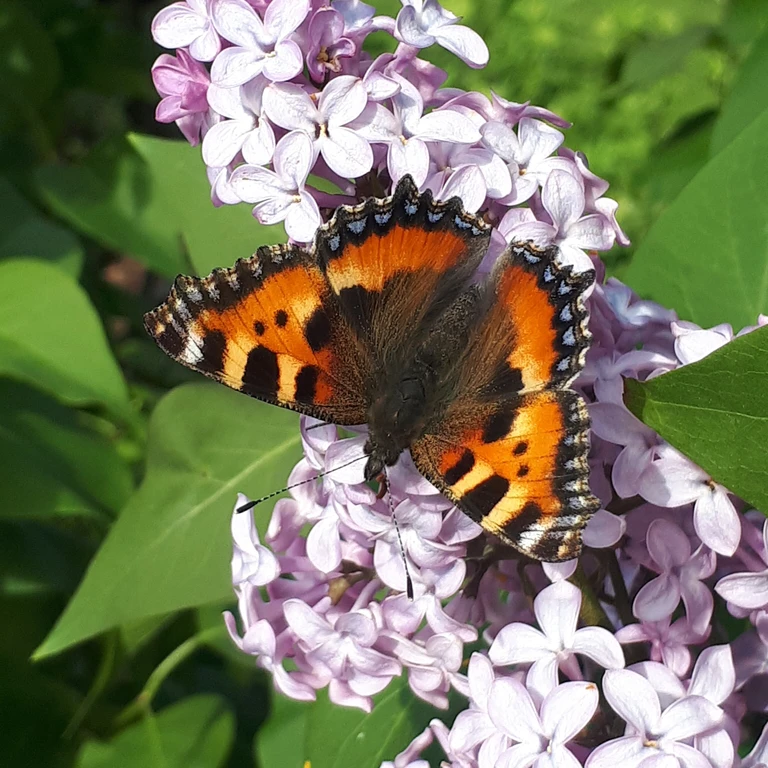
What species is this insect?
Aglais urticae
